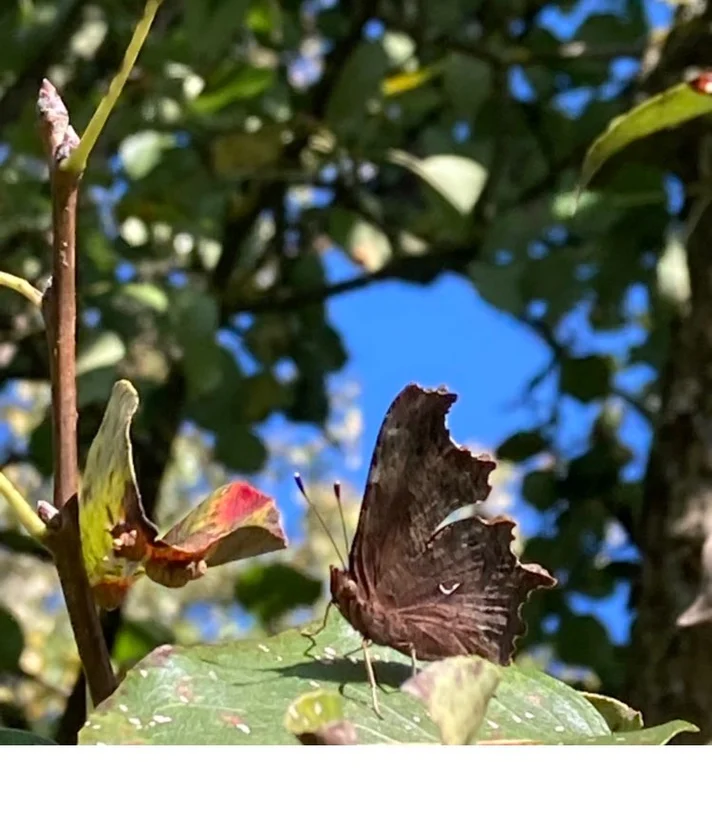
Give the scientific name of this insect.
Polygonia c-album
